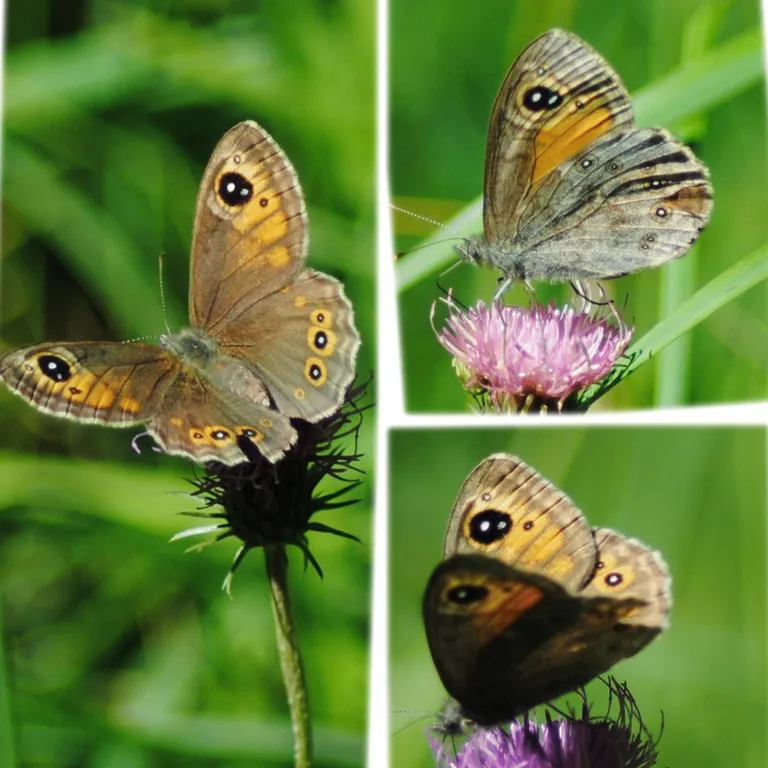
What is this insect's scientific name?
Lasiommata maera (also Pararge maera)
